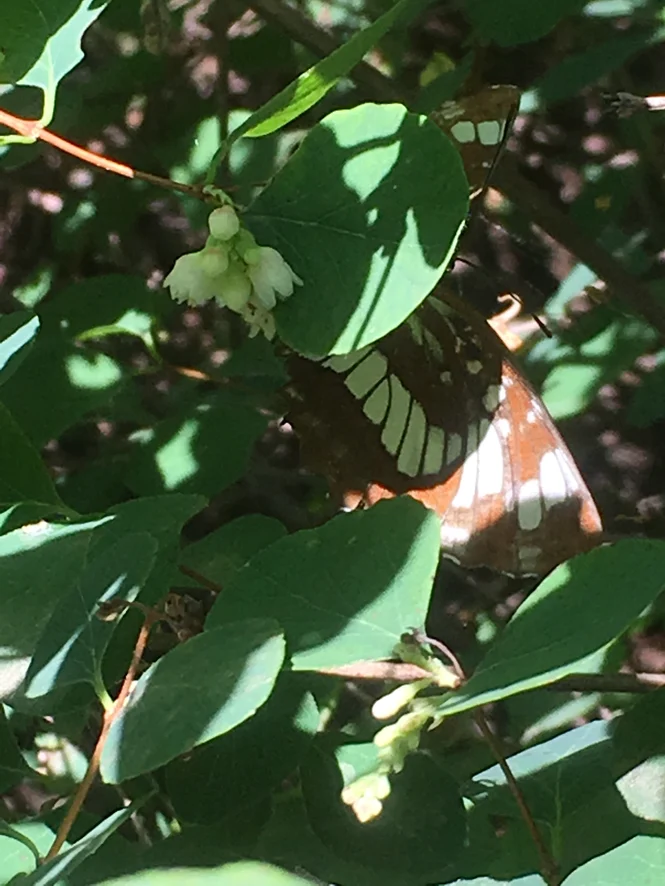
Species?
Neptis rivularis
